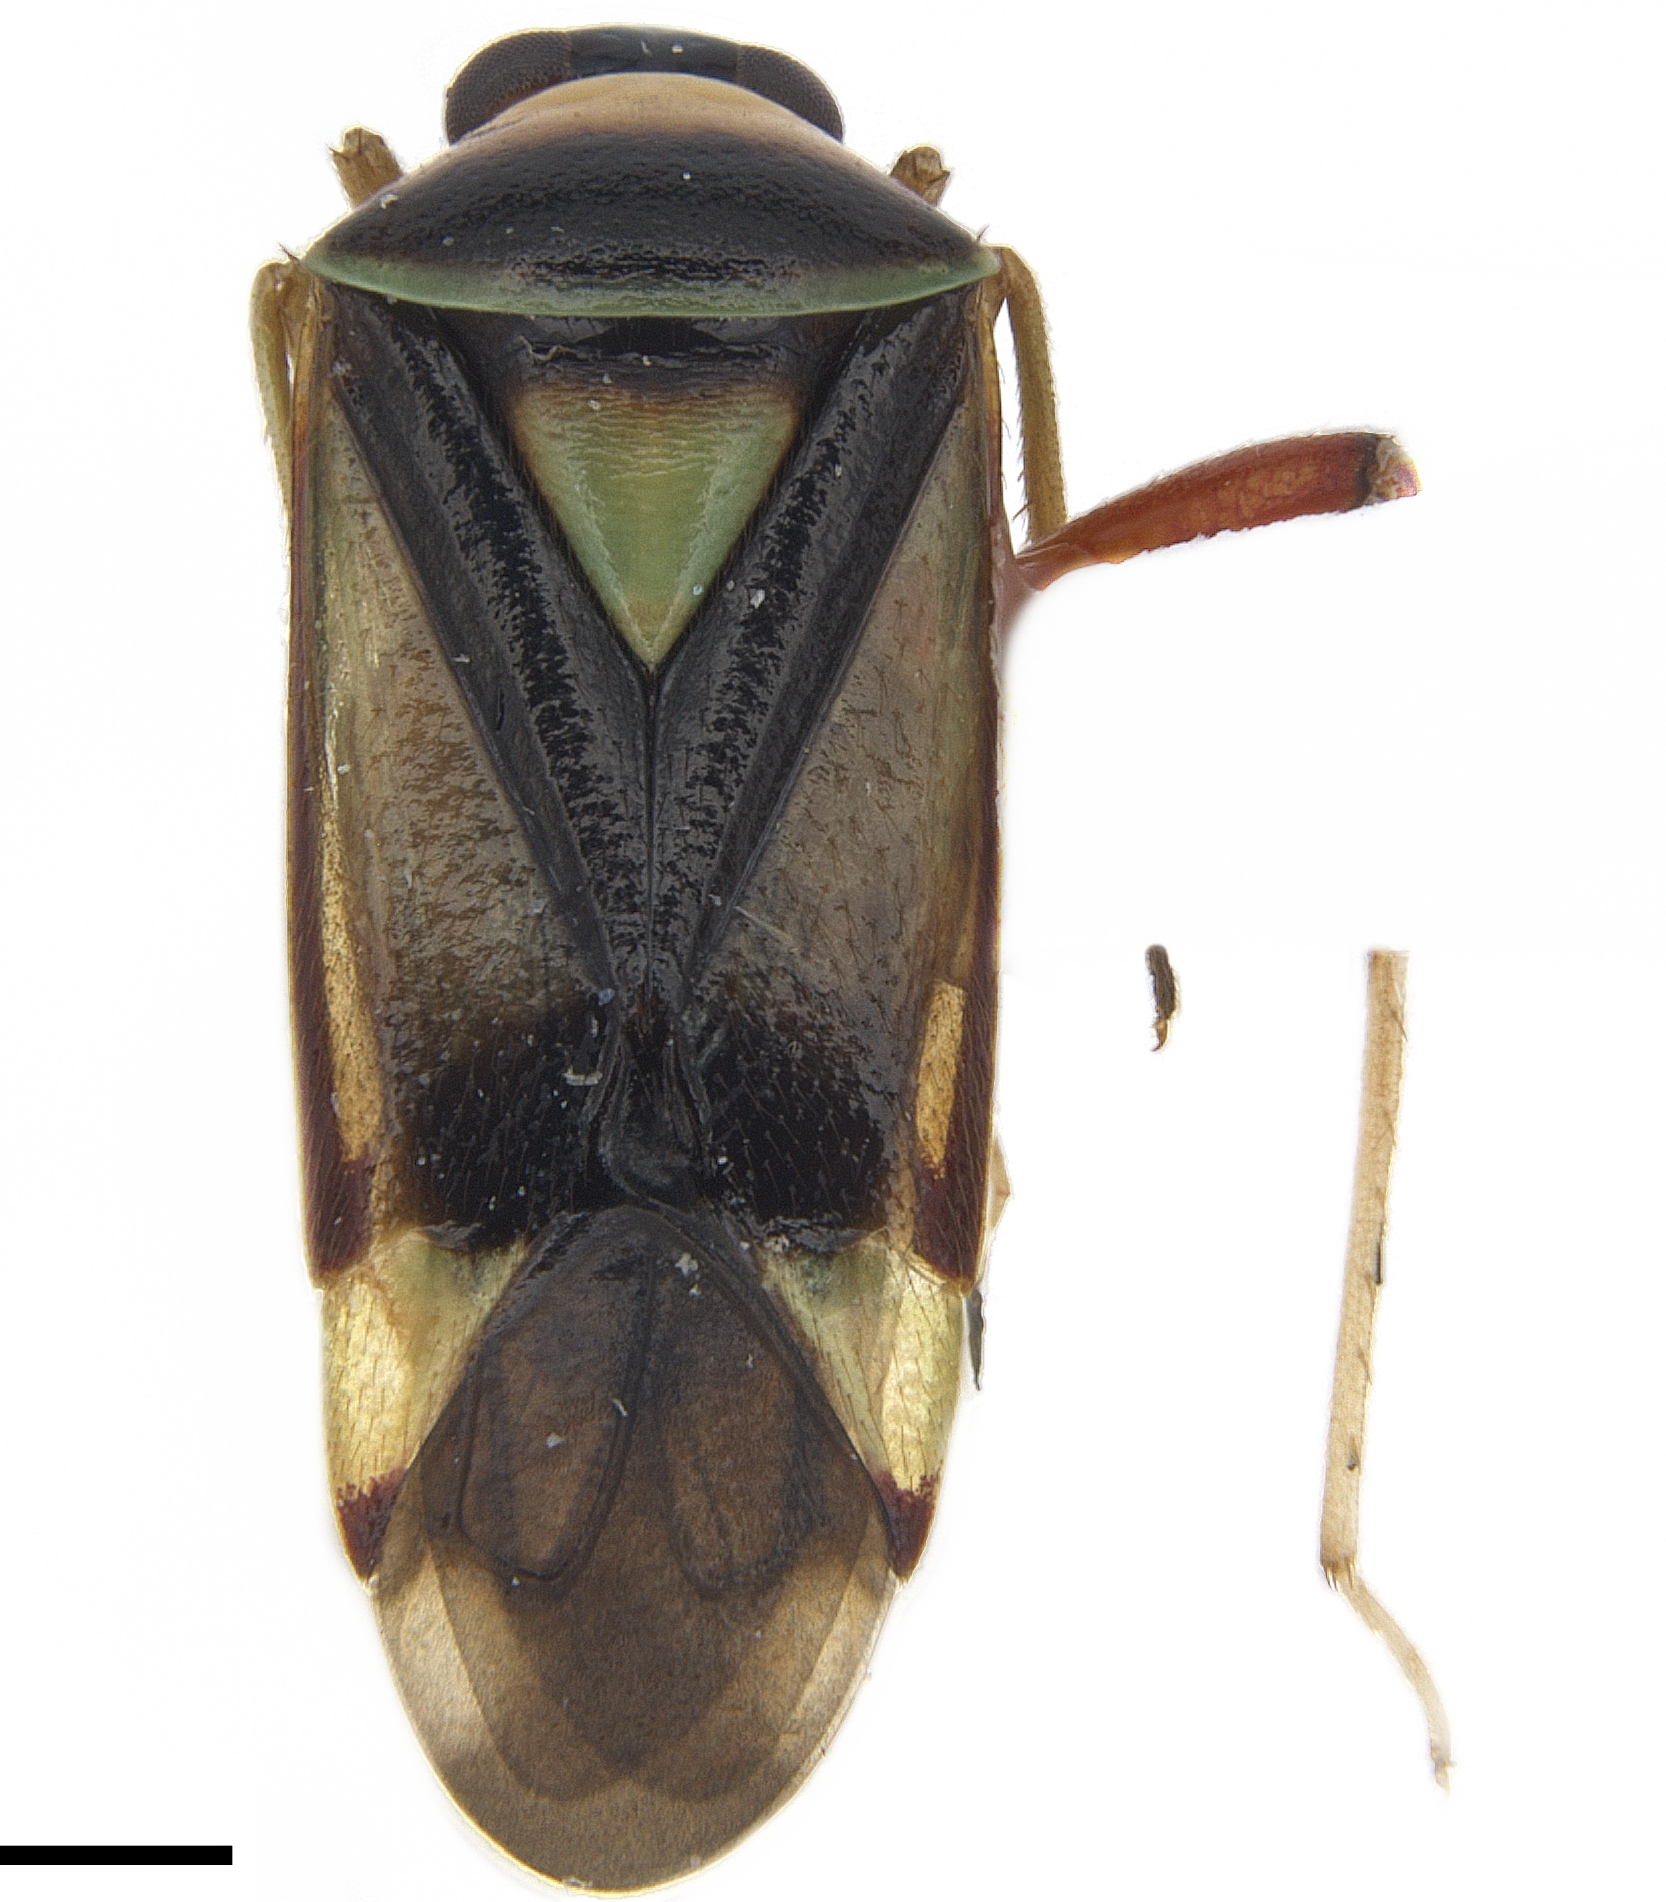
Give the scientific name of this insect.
Calondas superbus
